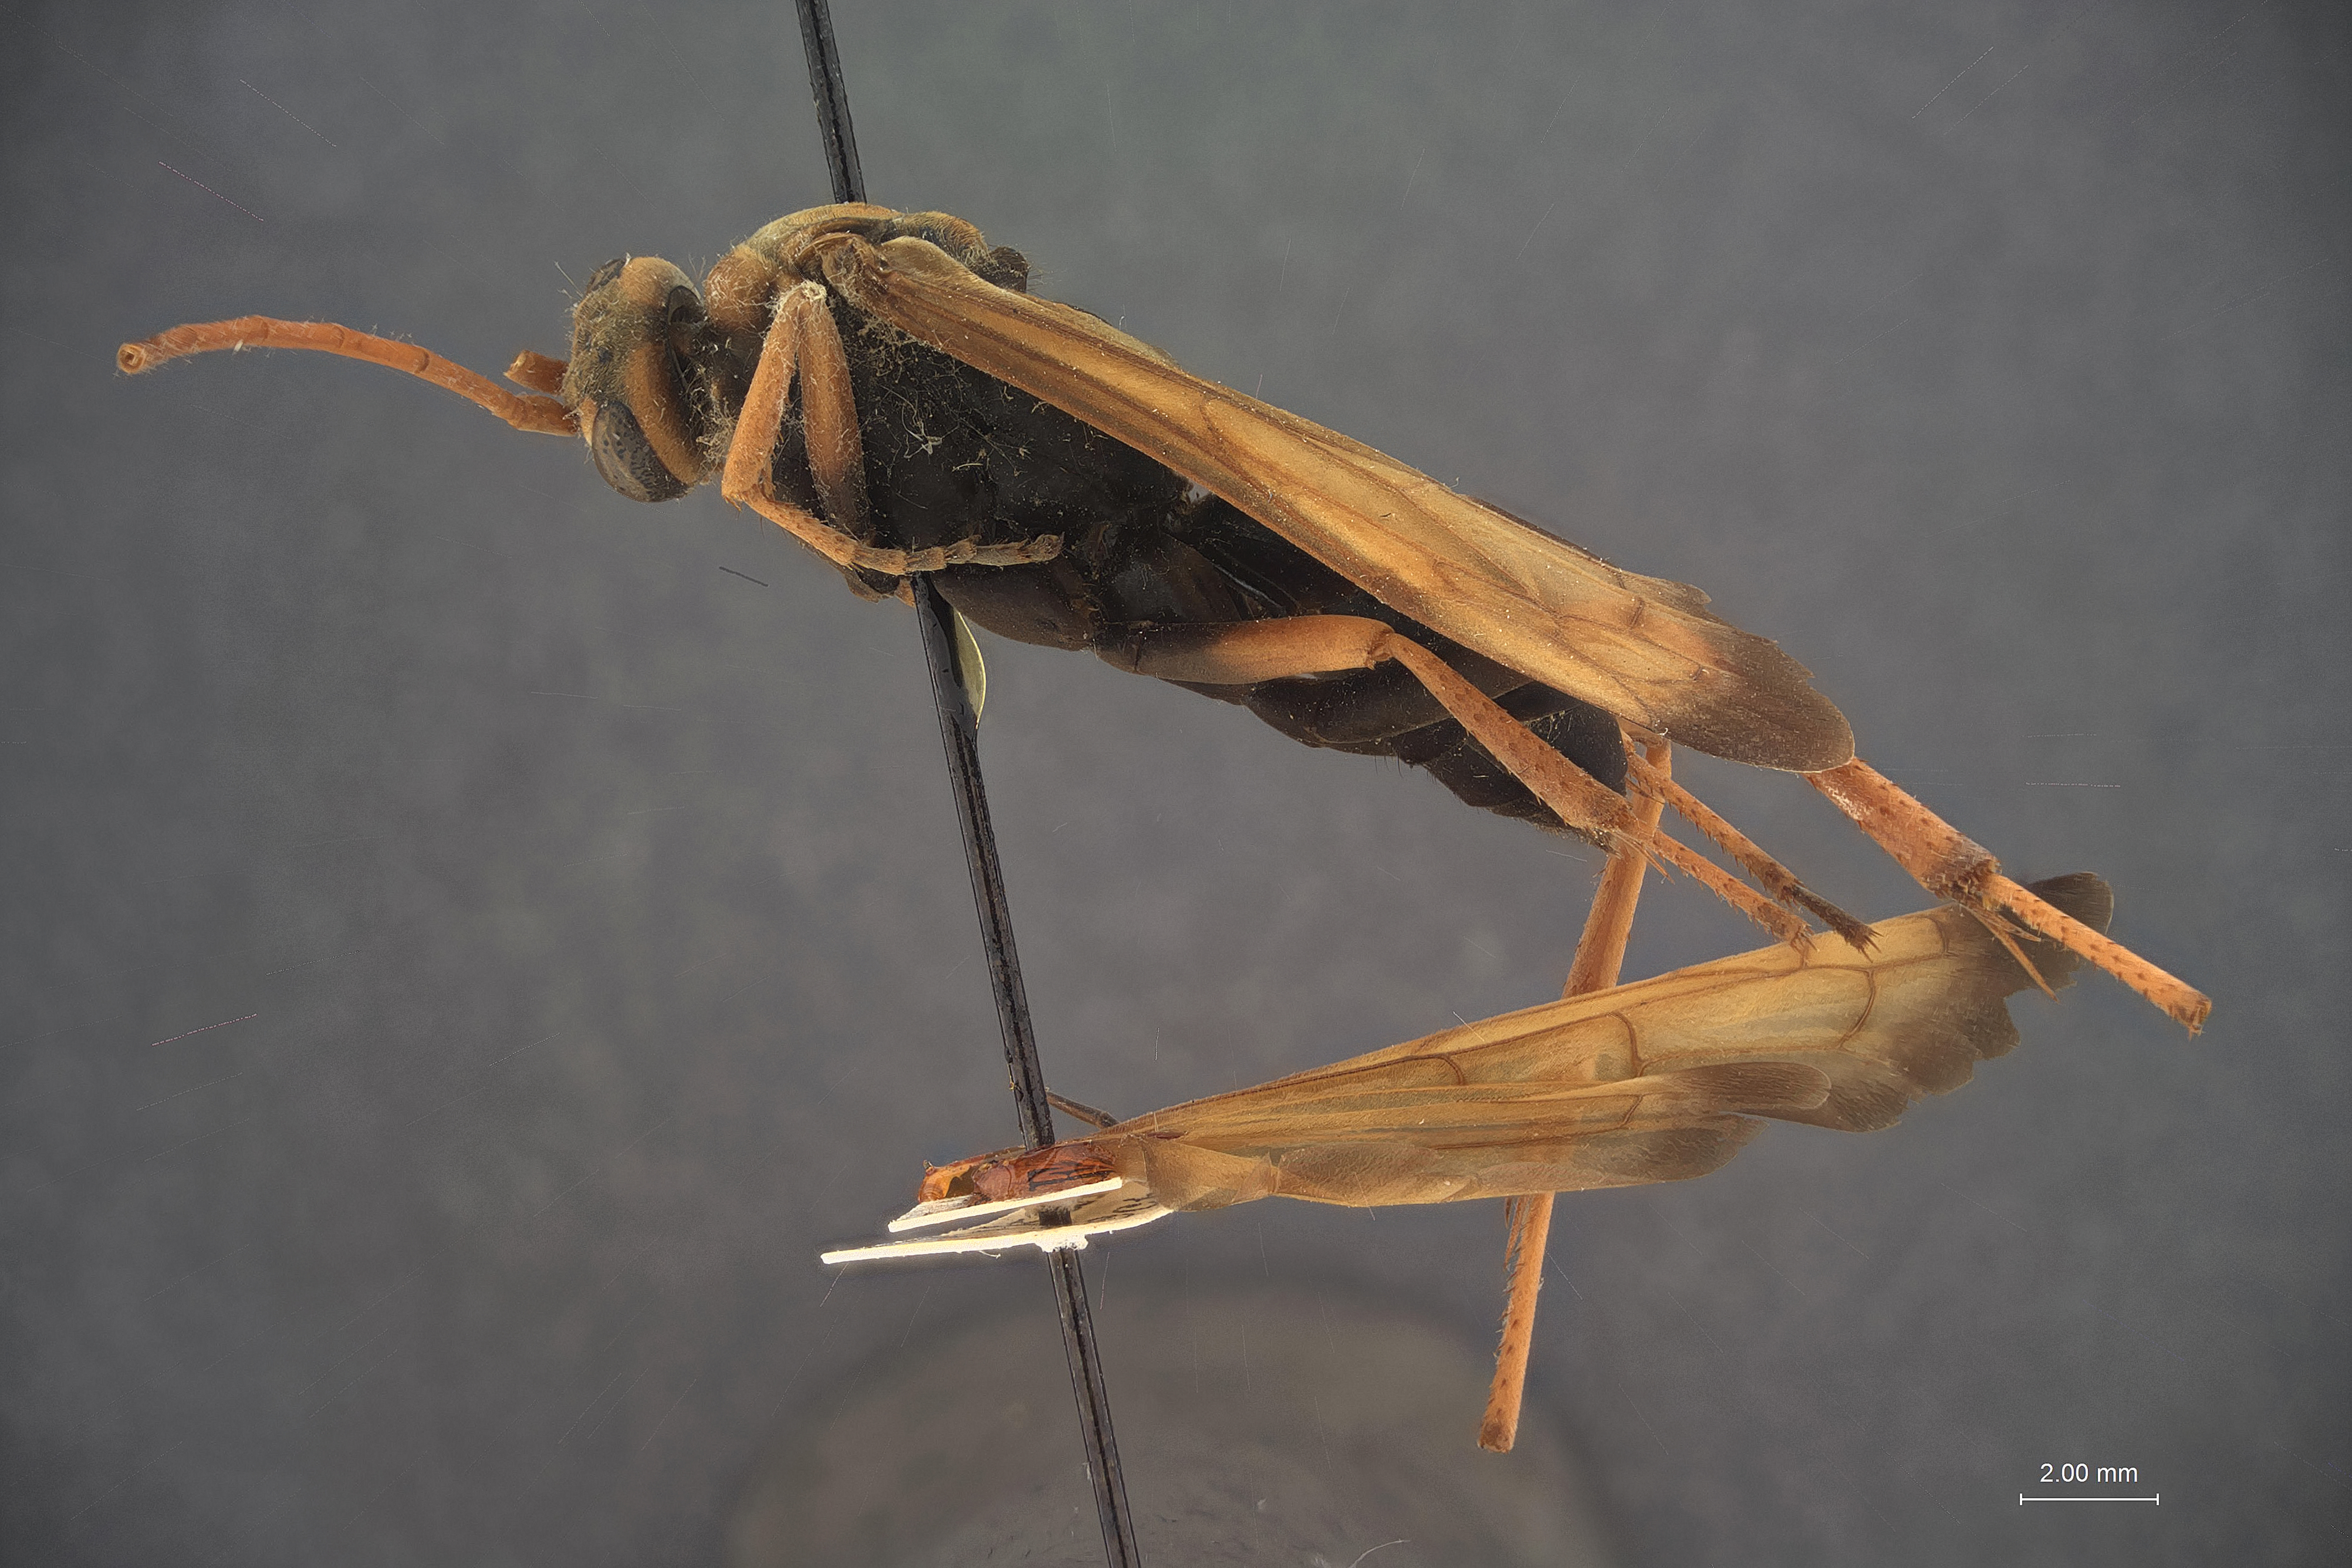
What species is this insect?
Pallosoma fulvognatha
